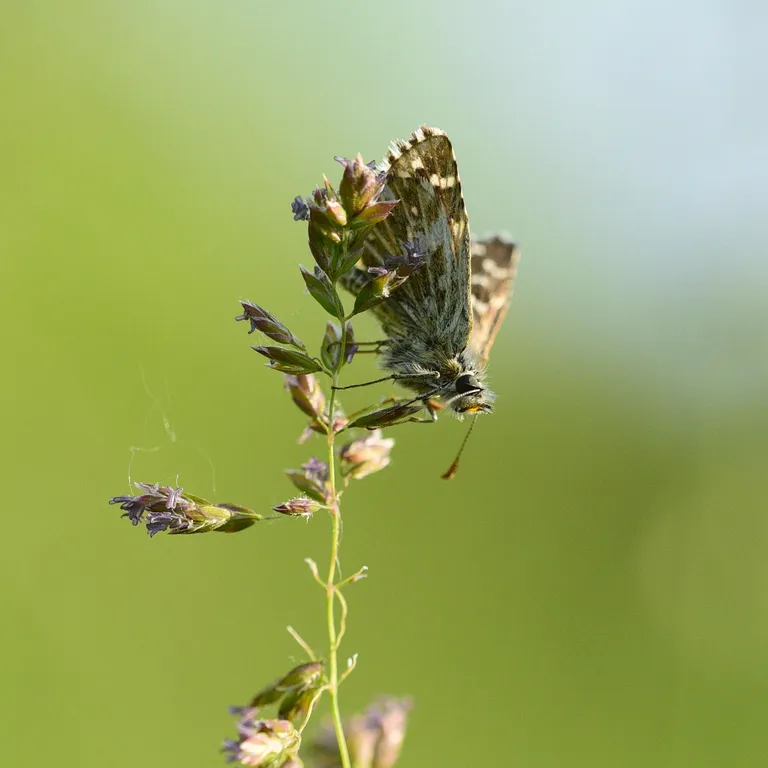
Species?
Pyrgus malvae
